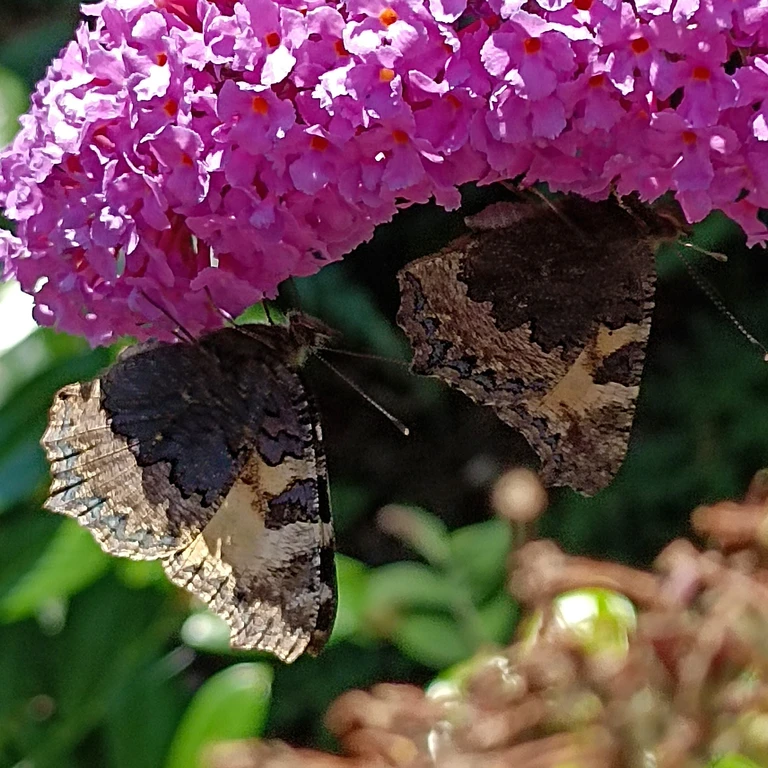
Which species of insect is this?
Aglais urticae
